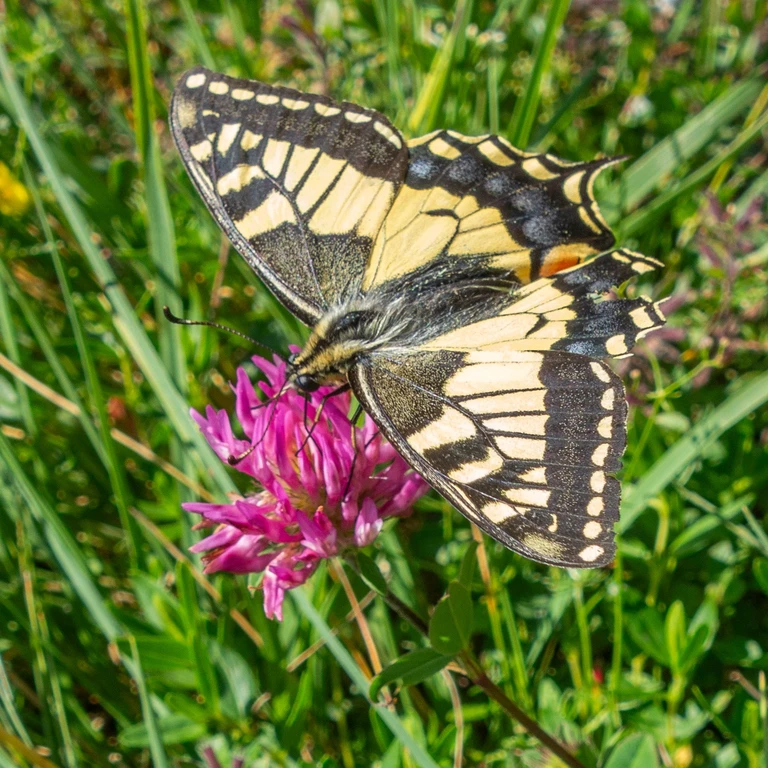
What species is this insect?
Papilio machaon
